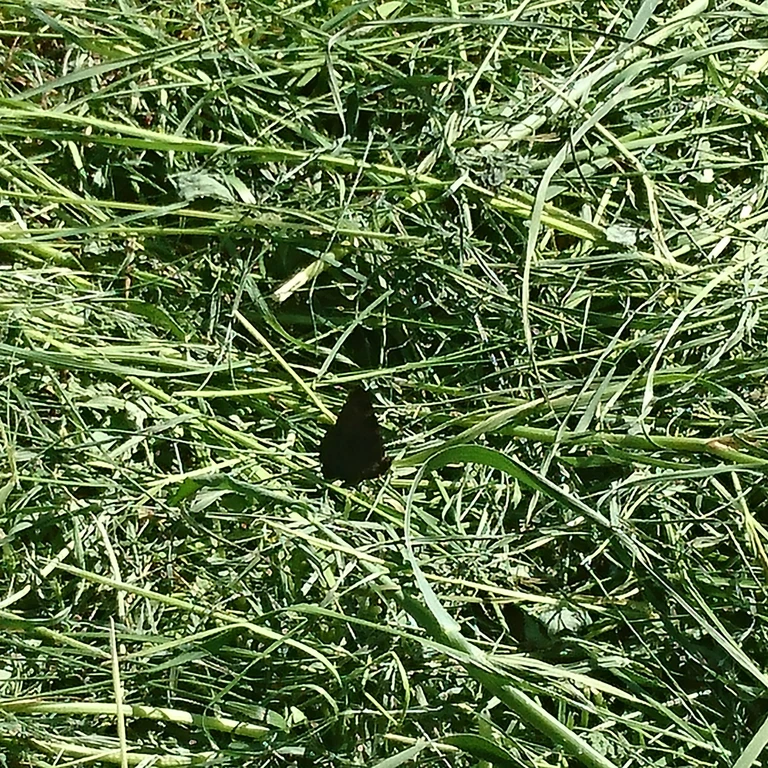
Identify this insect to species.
Aglais io
